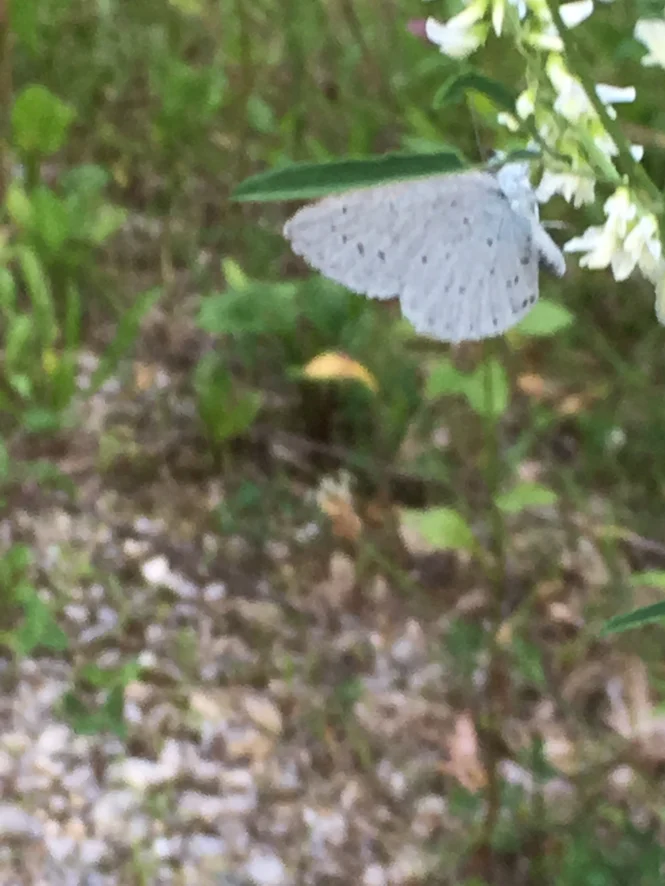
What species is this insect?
Celastrina argiolus
